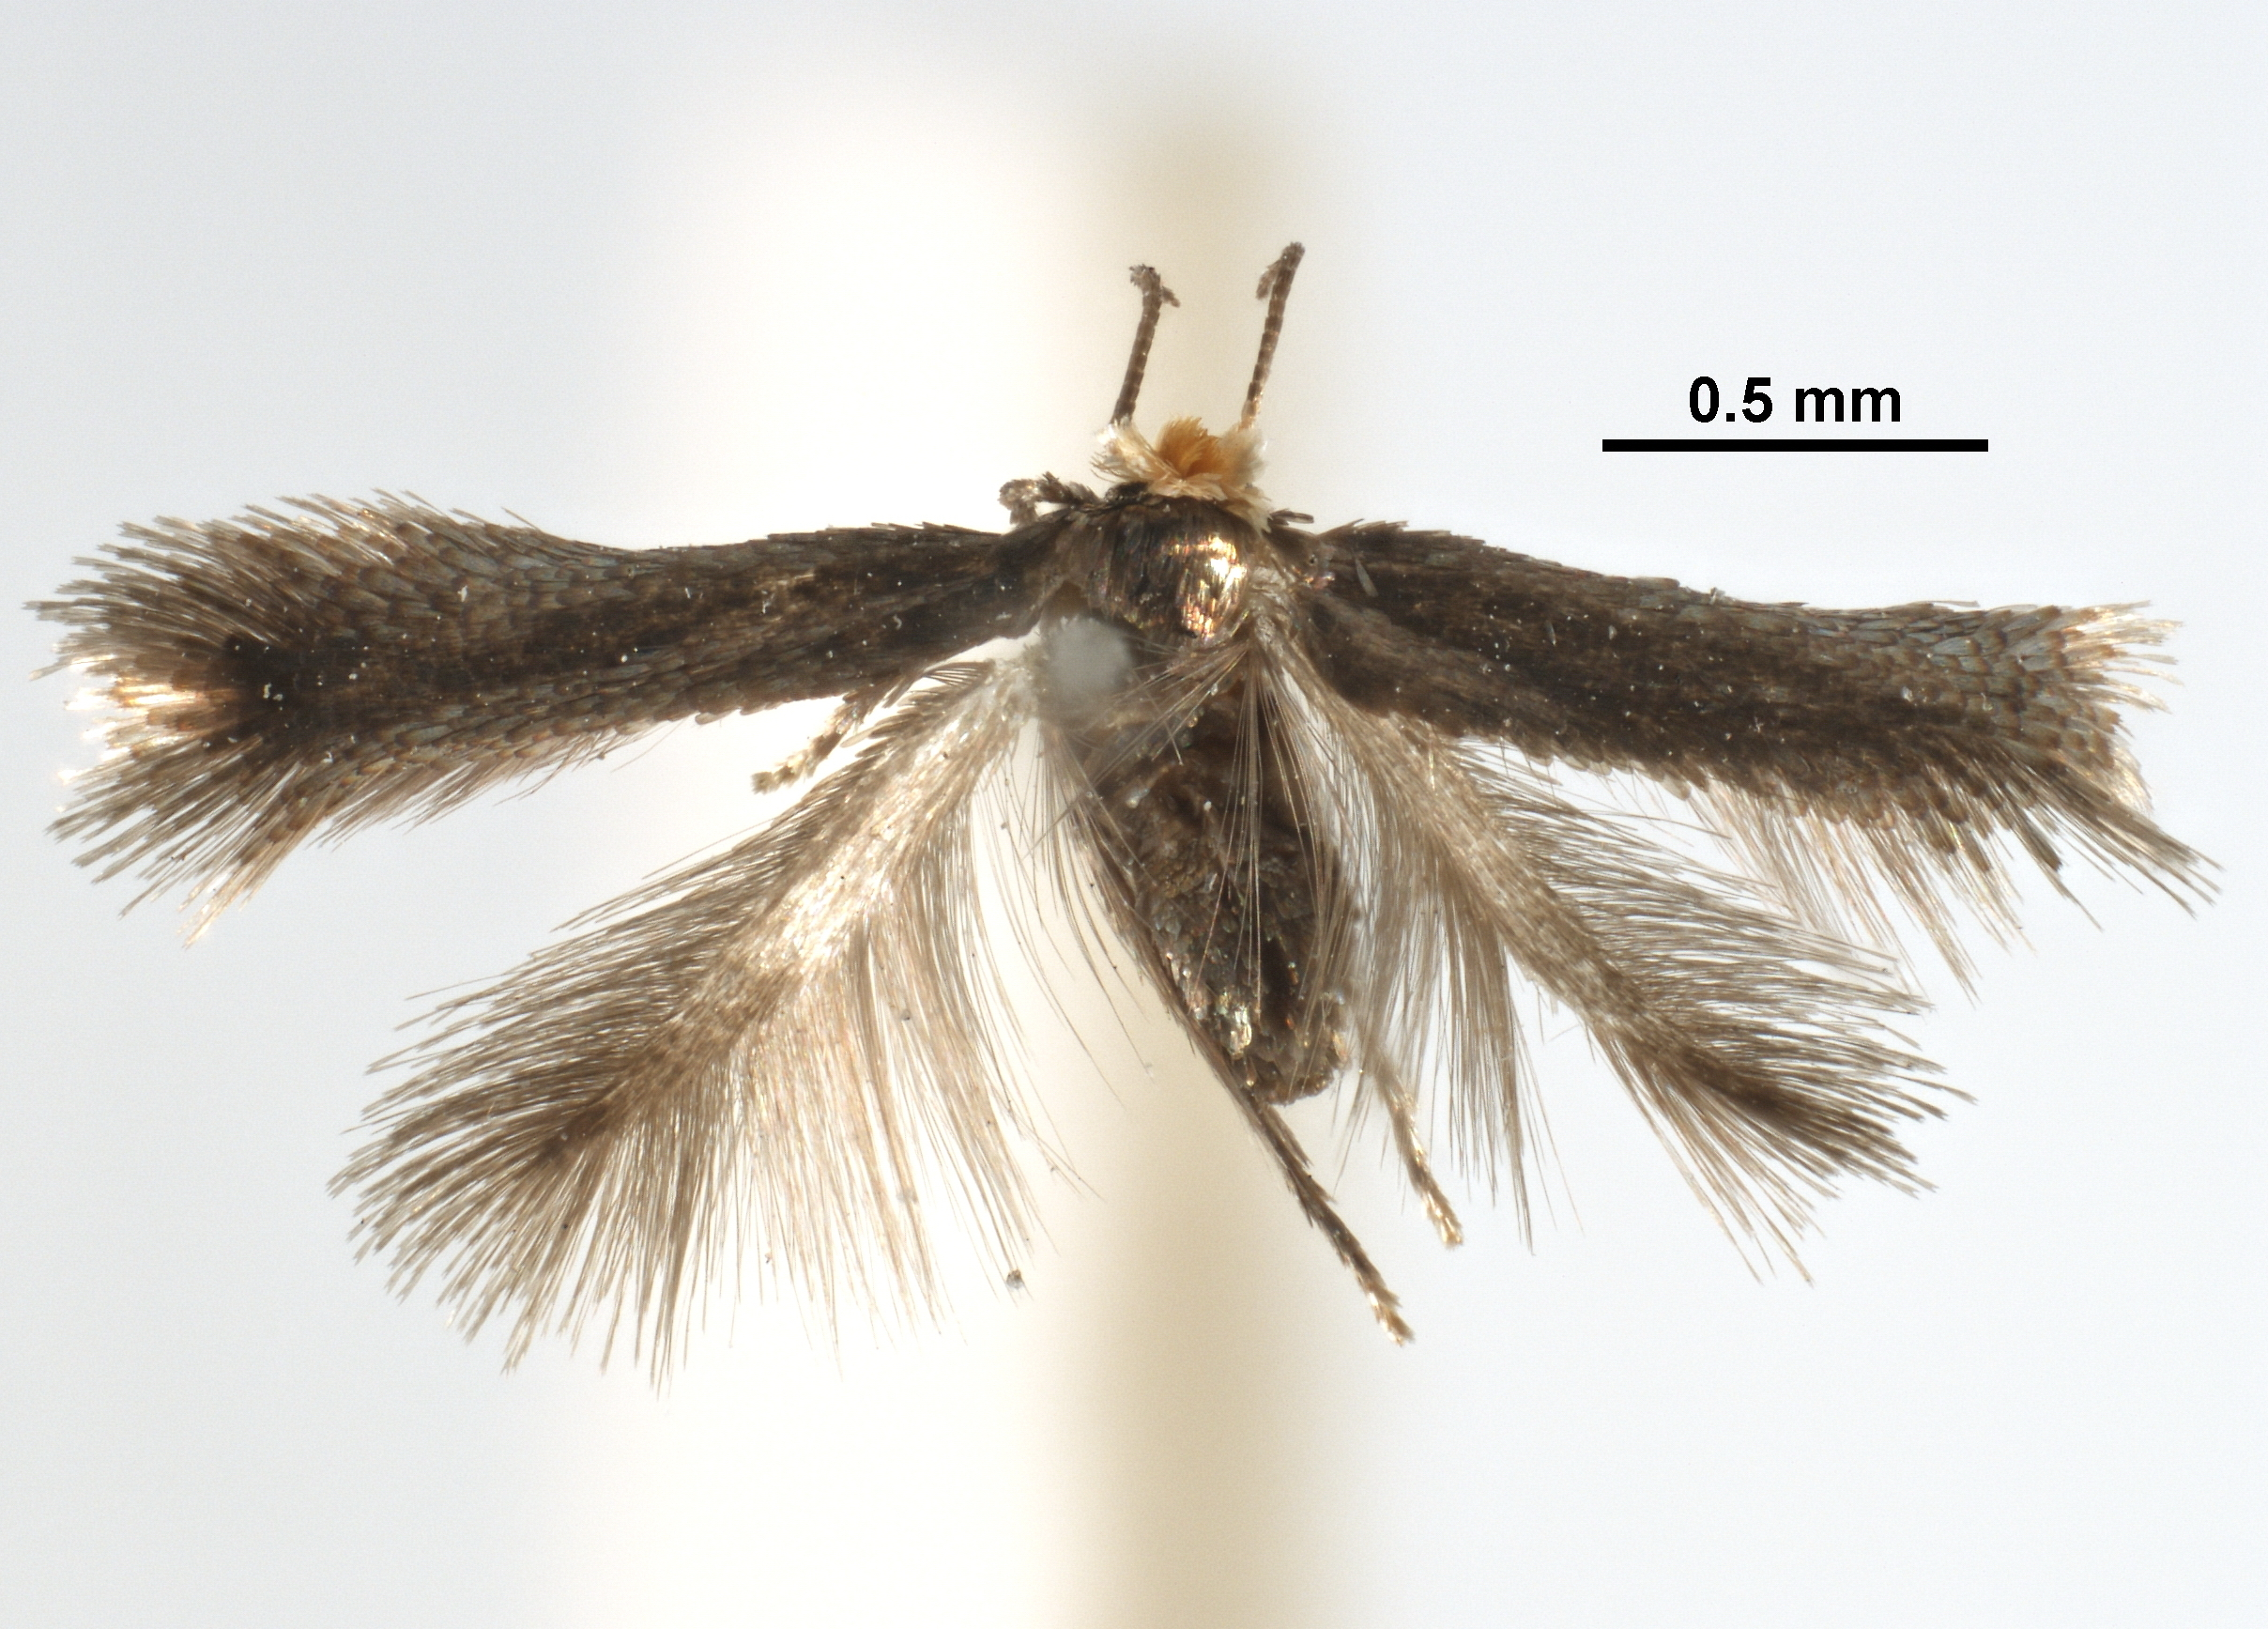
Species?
Stigmella honshui
